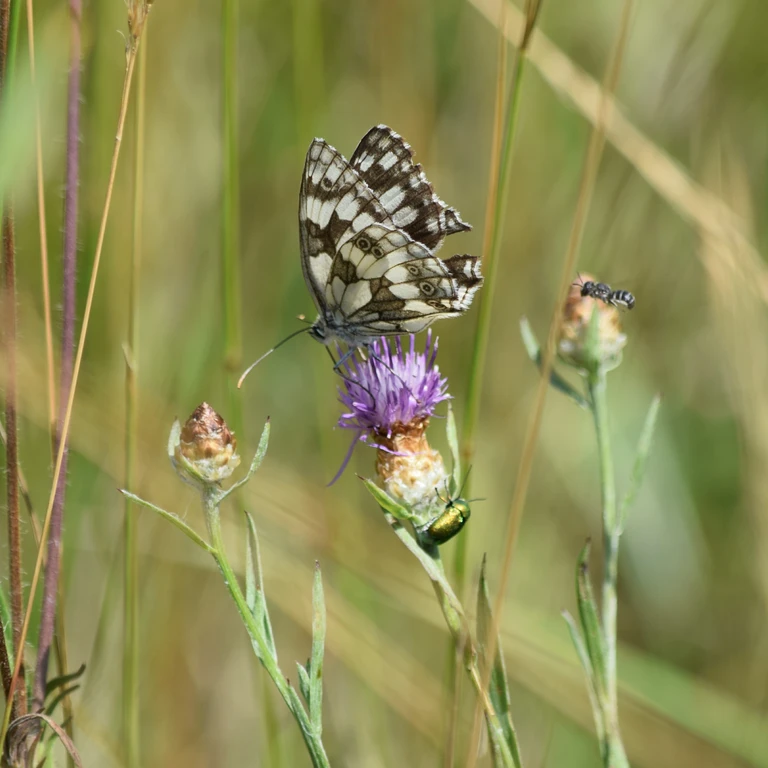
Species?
Melanargia galathea
